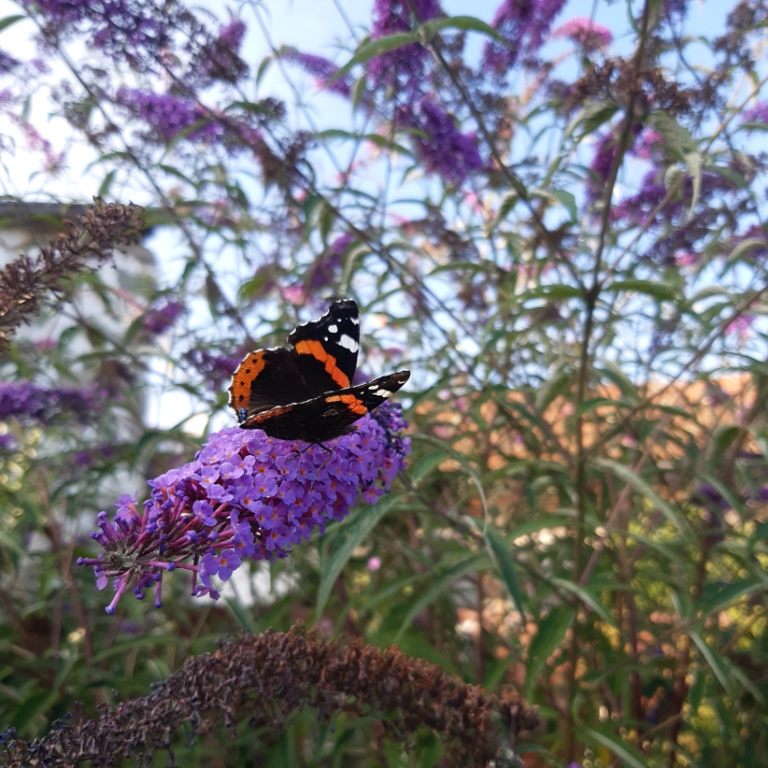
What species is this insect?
Vanessa atalanta
